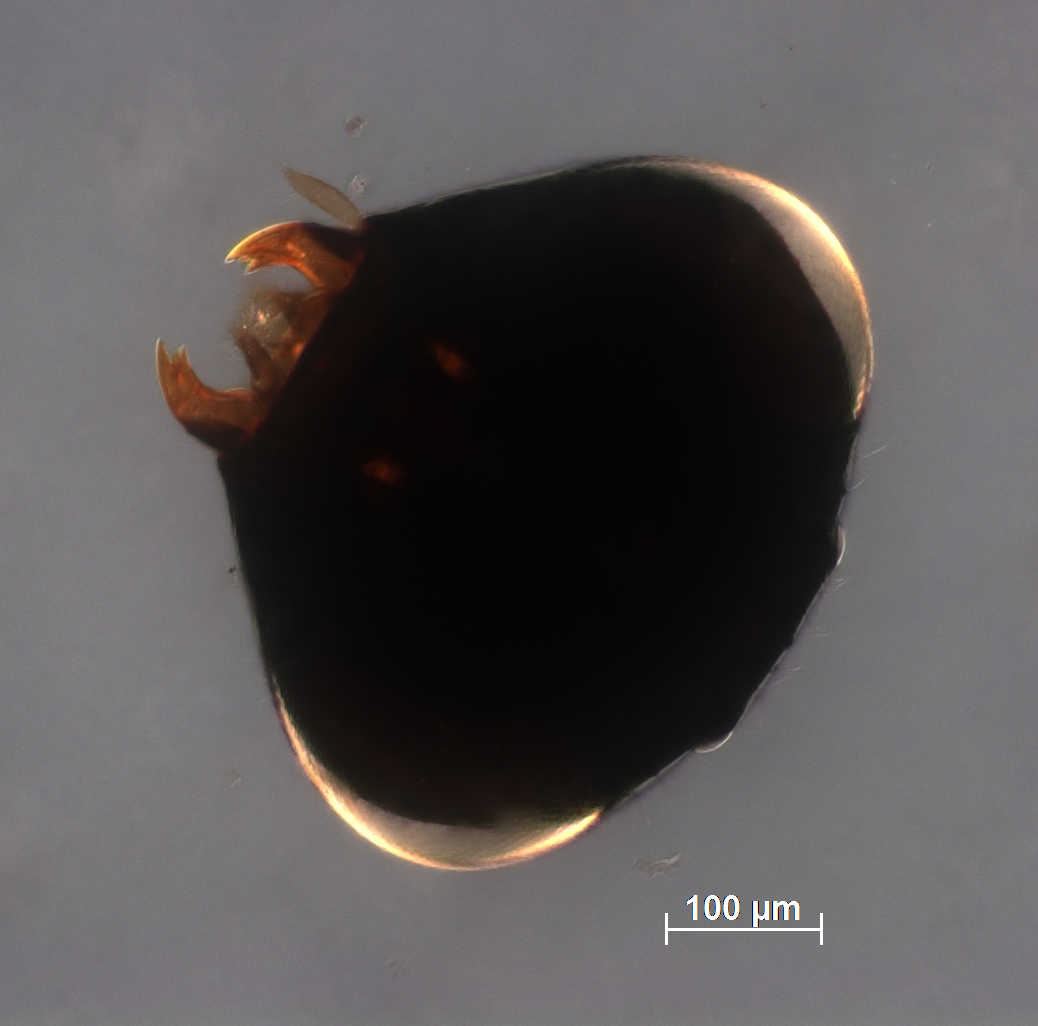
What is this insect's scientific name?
Pachycrepoideus indicus
